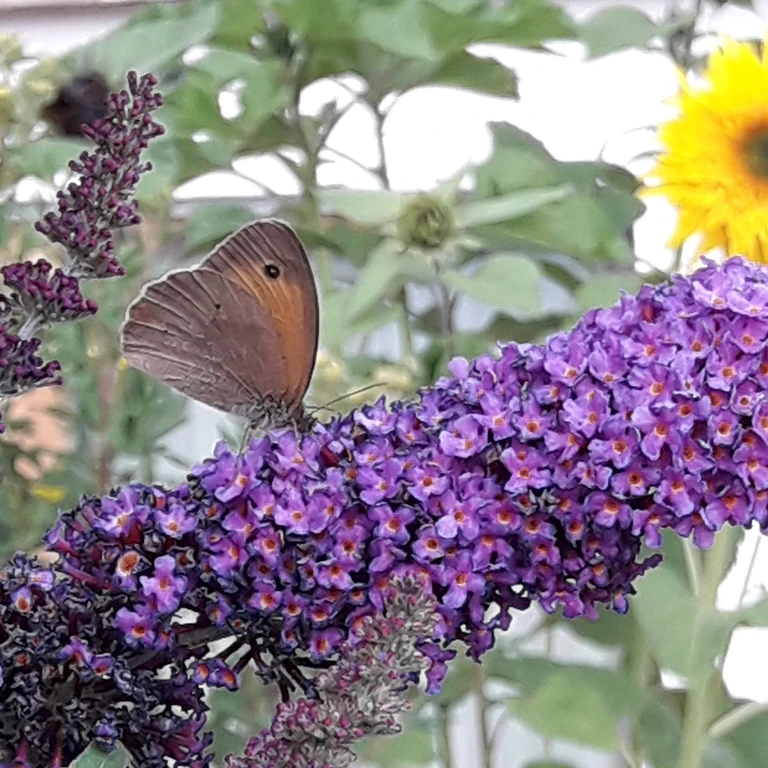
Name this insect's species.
Maniola jurtina
